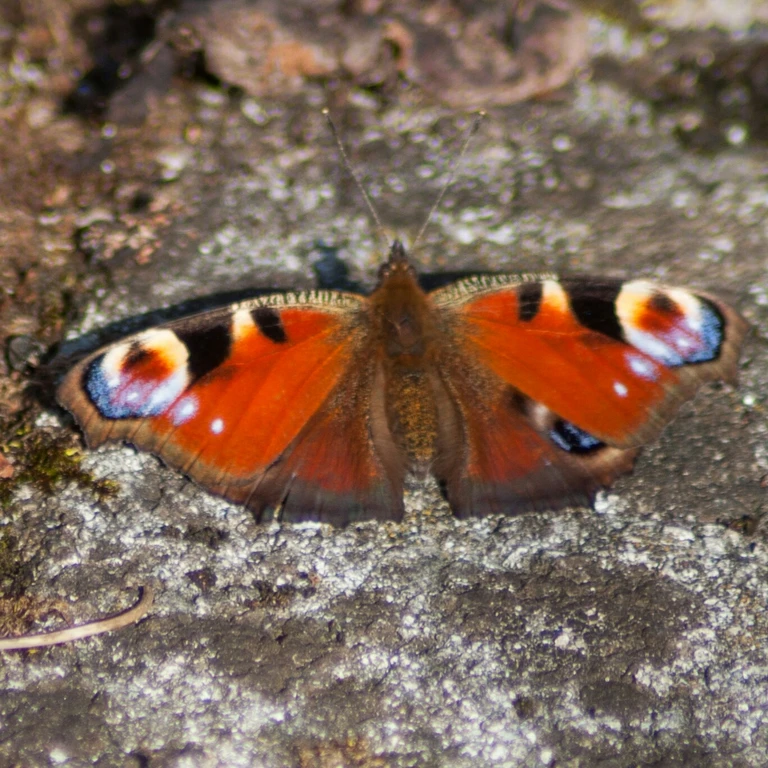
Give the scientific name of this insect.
Aglais io
